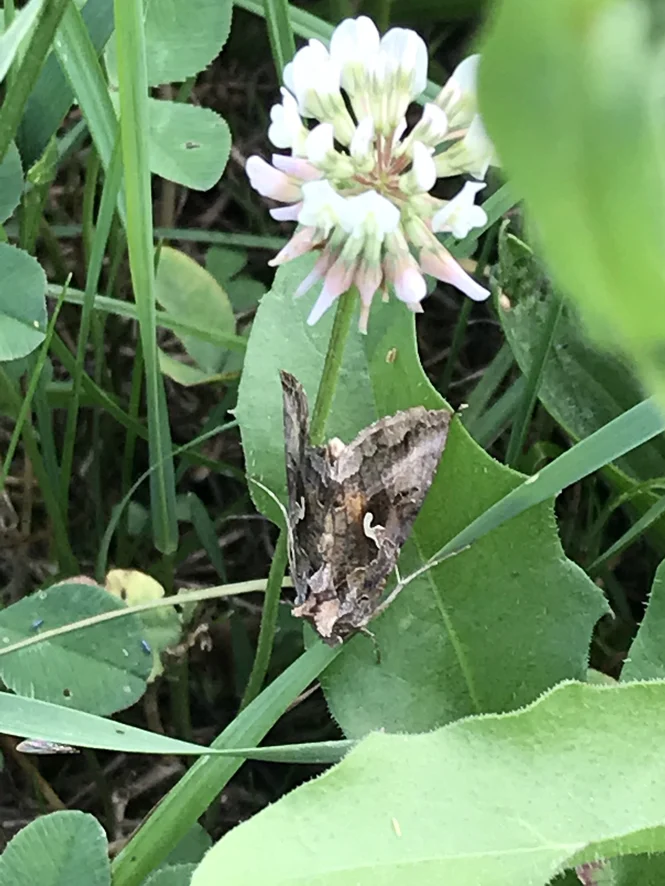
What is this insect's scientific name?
Autographa gamma
